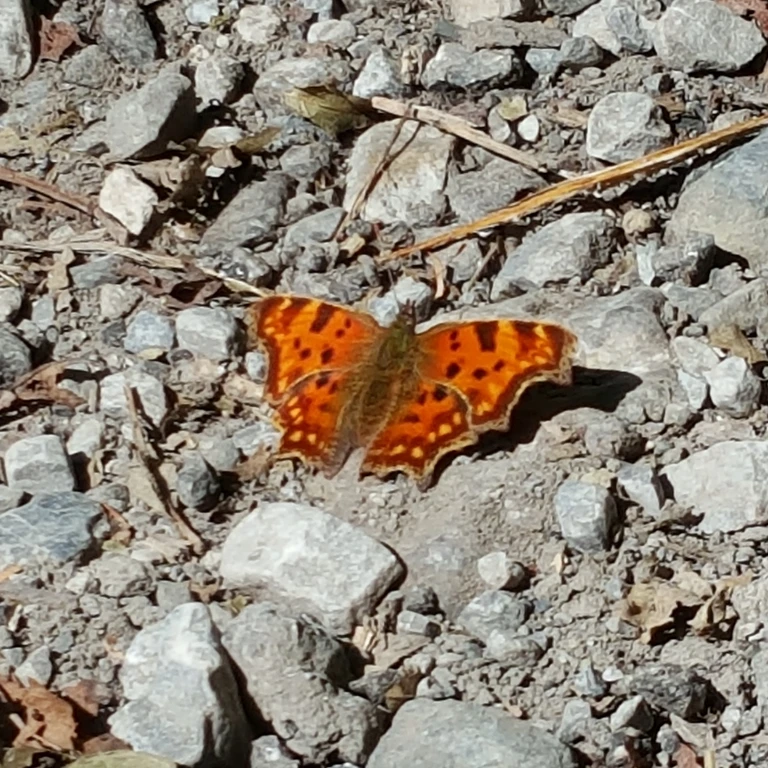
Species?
Polygonia c-album
